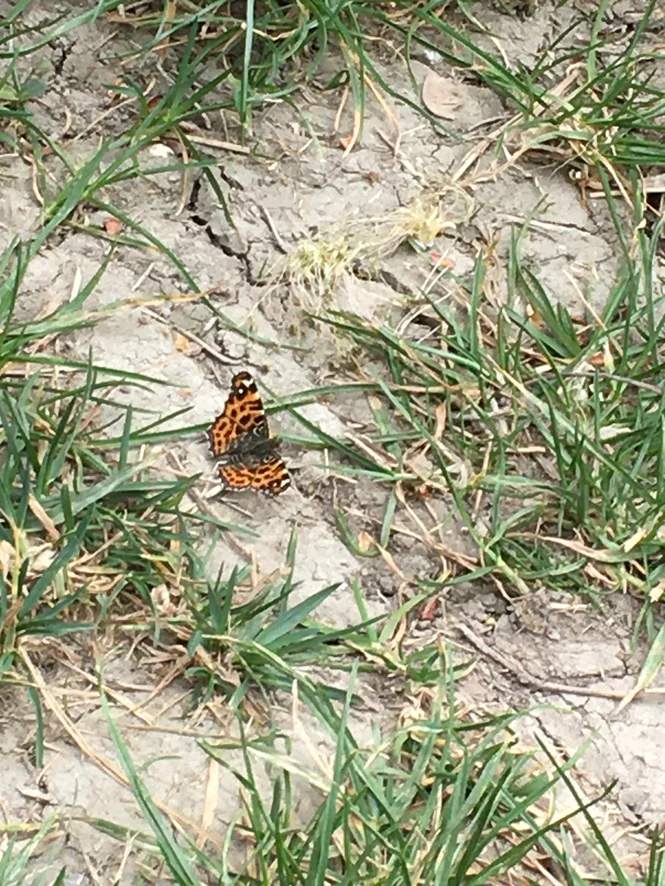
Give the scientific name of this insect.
Araschnia levana
